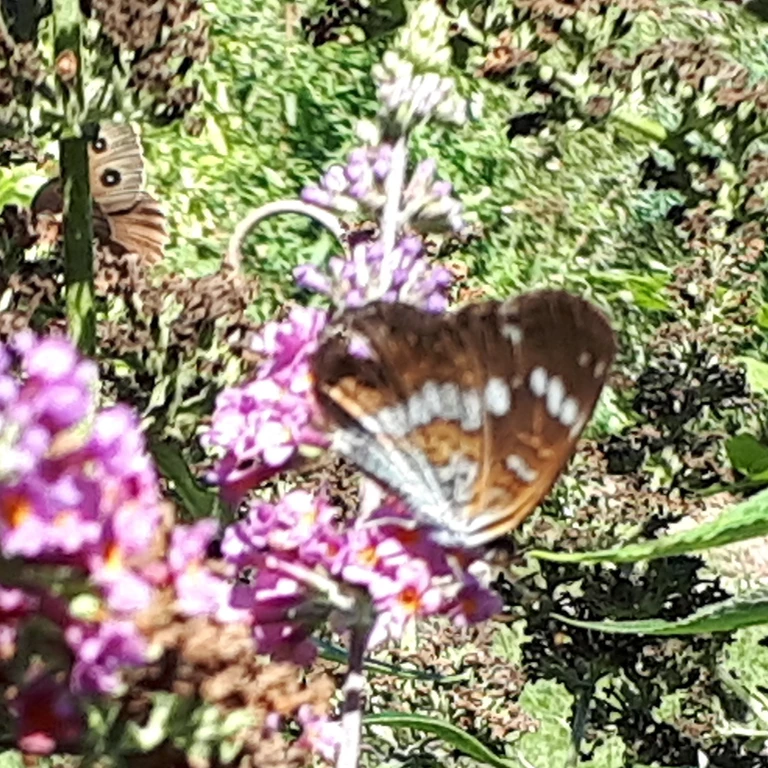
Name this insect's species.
Limenitis camilla (also Ladoga camilla)
